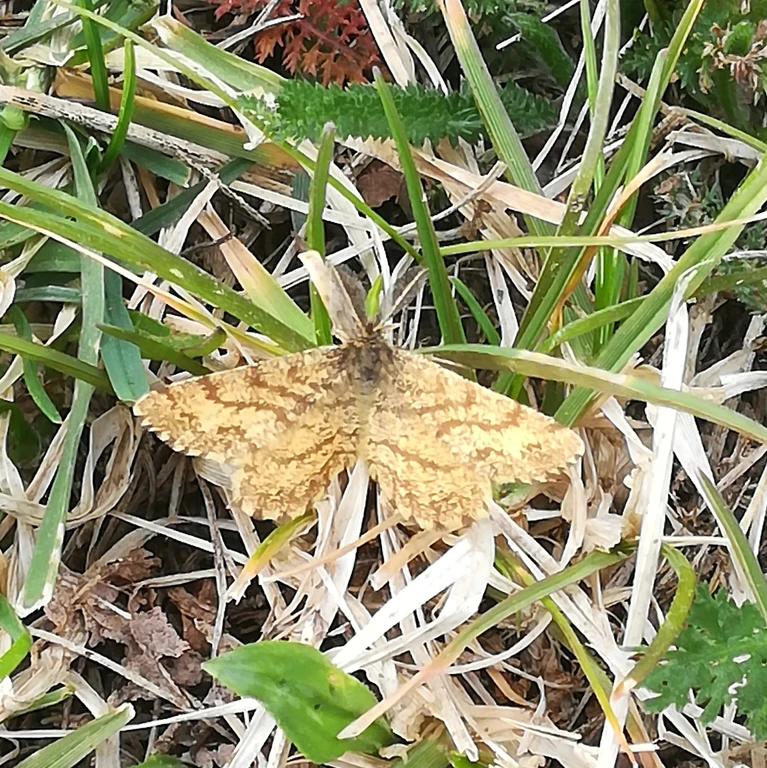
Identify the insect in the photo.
Ematurga atomaria
